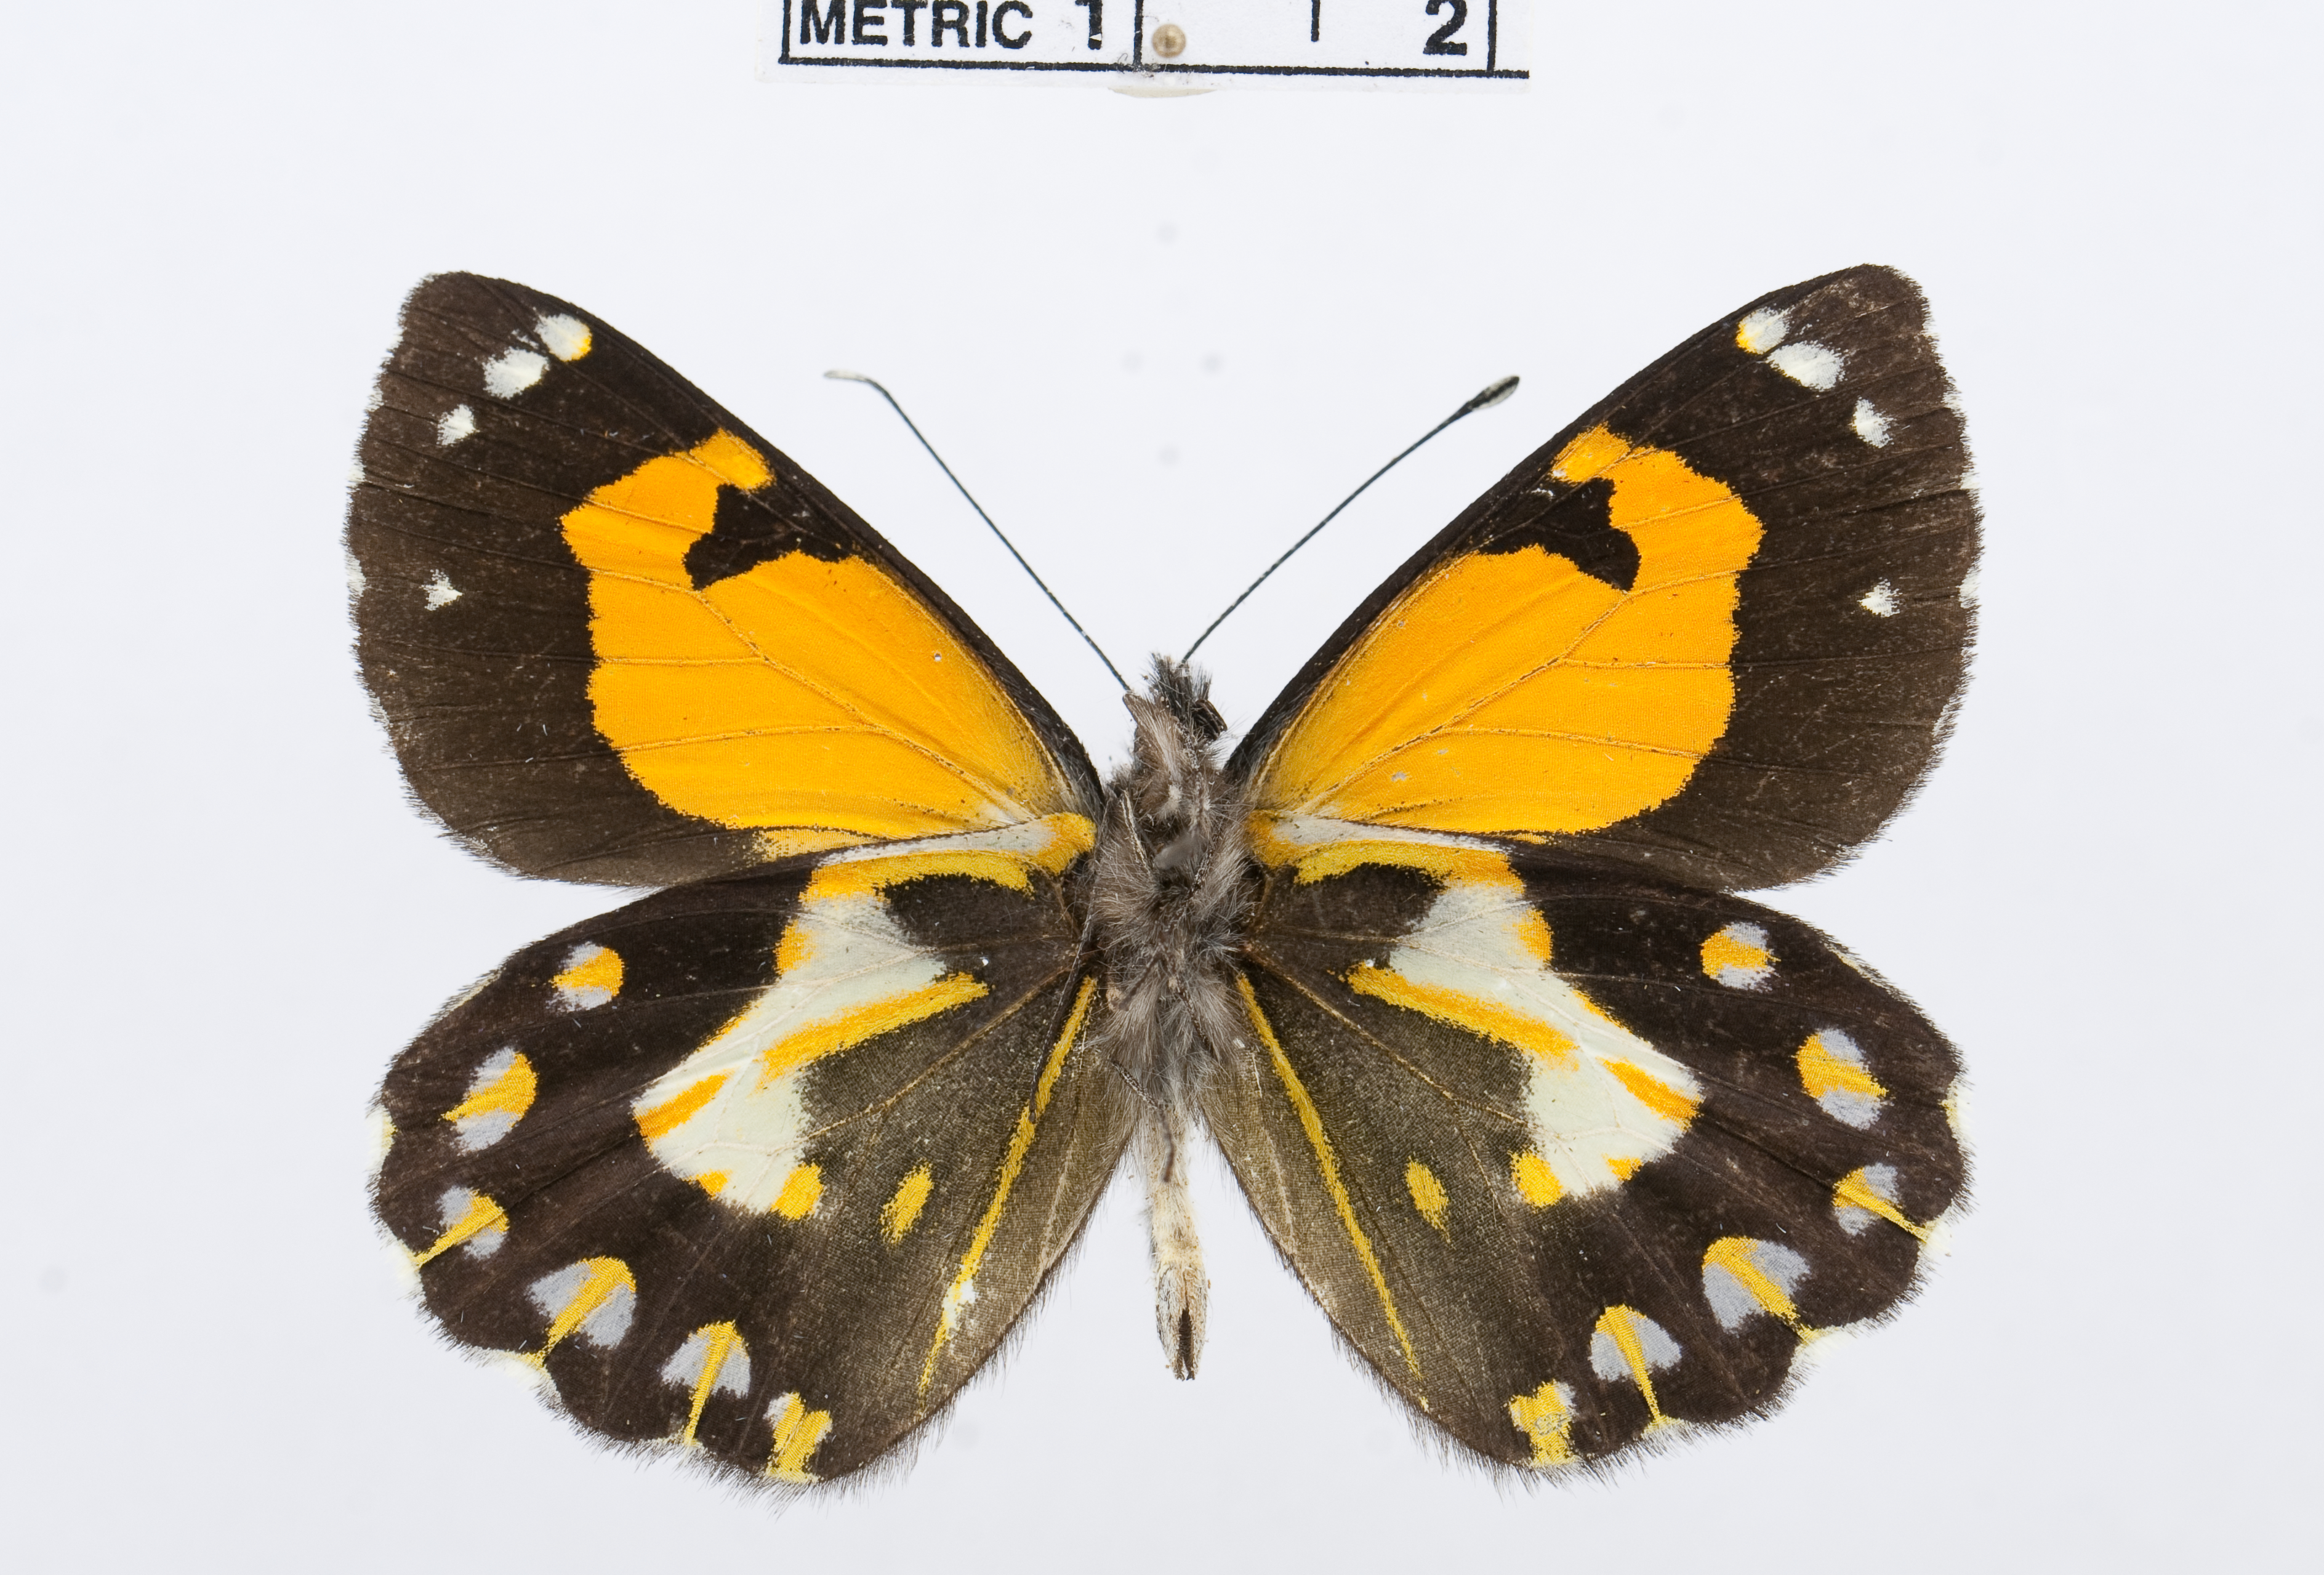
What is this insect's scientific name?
Delias hallstromi
